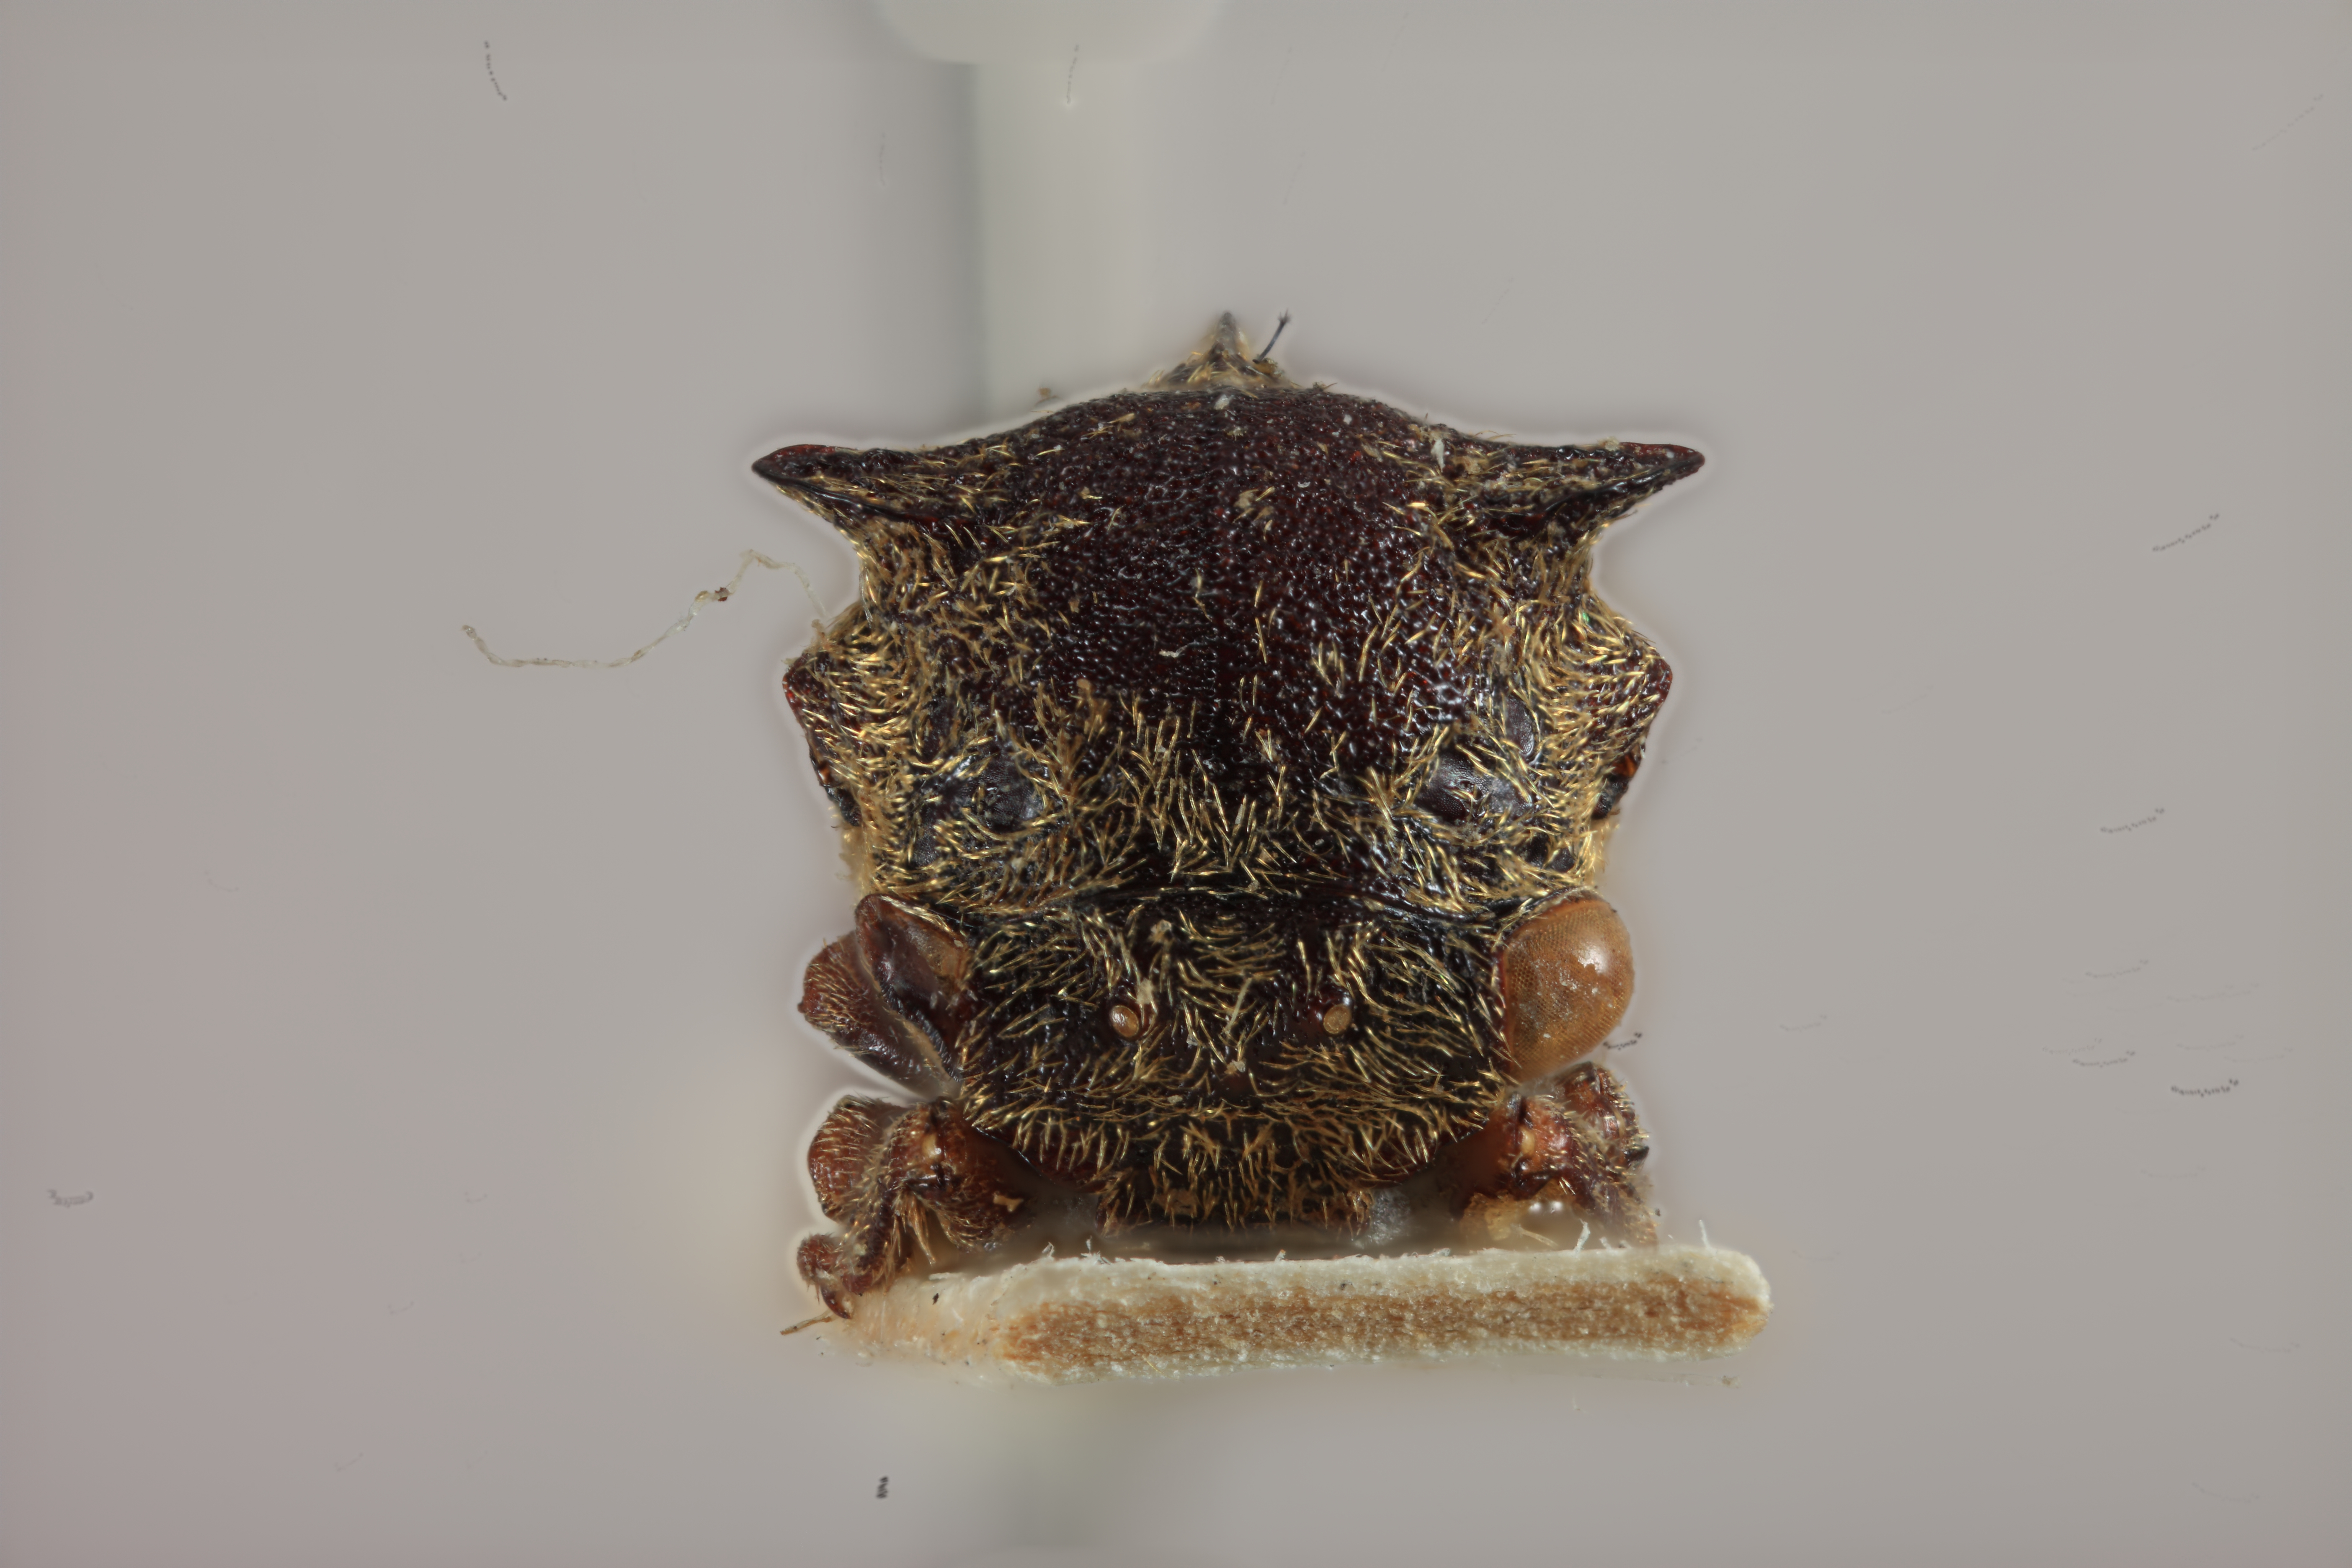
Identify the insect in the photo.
Tricentrus decurvatus
